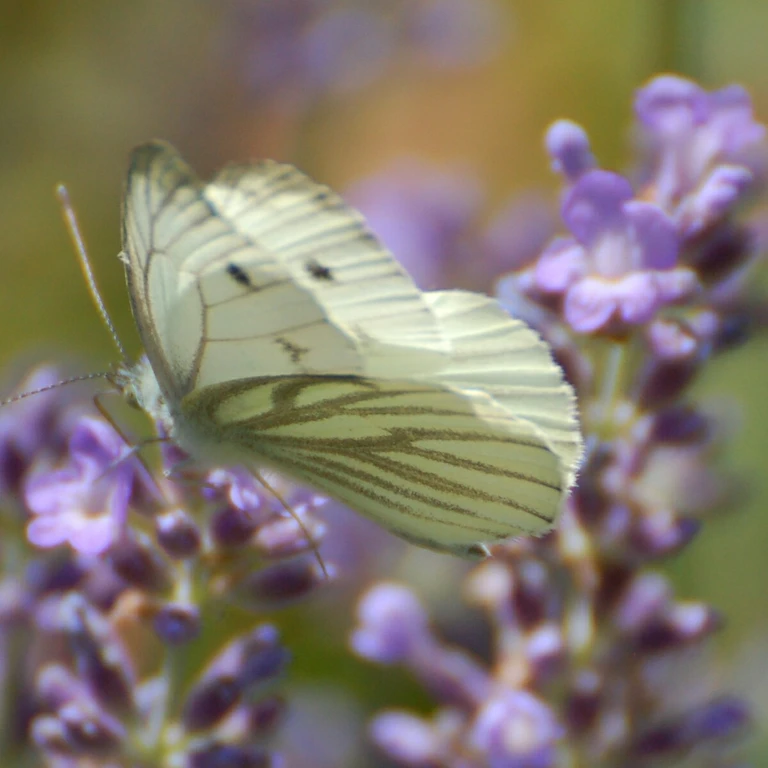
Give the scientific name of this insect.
Pieris napi
